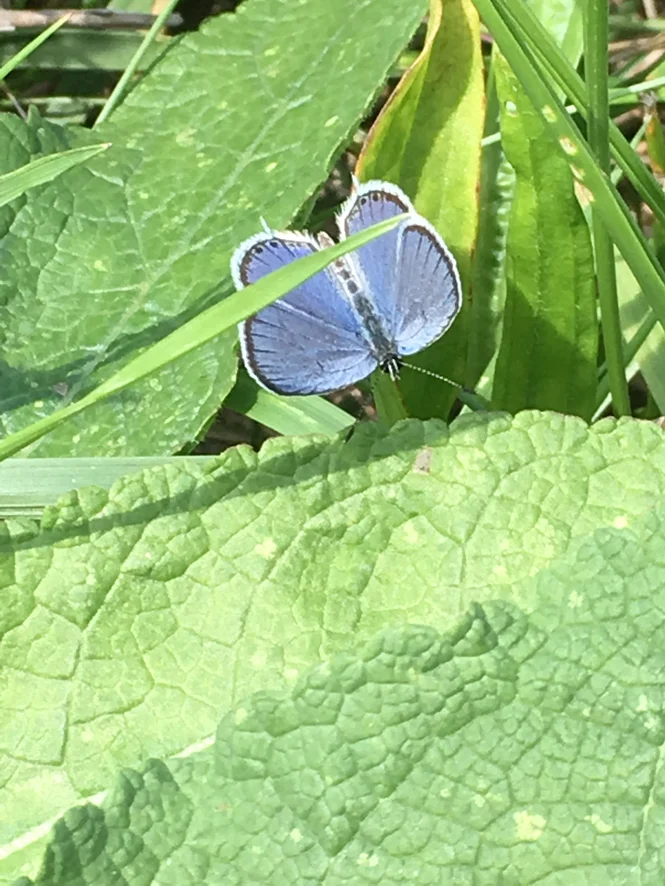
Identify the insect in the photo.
Cupido argiades (also Elkalyce argiades)
